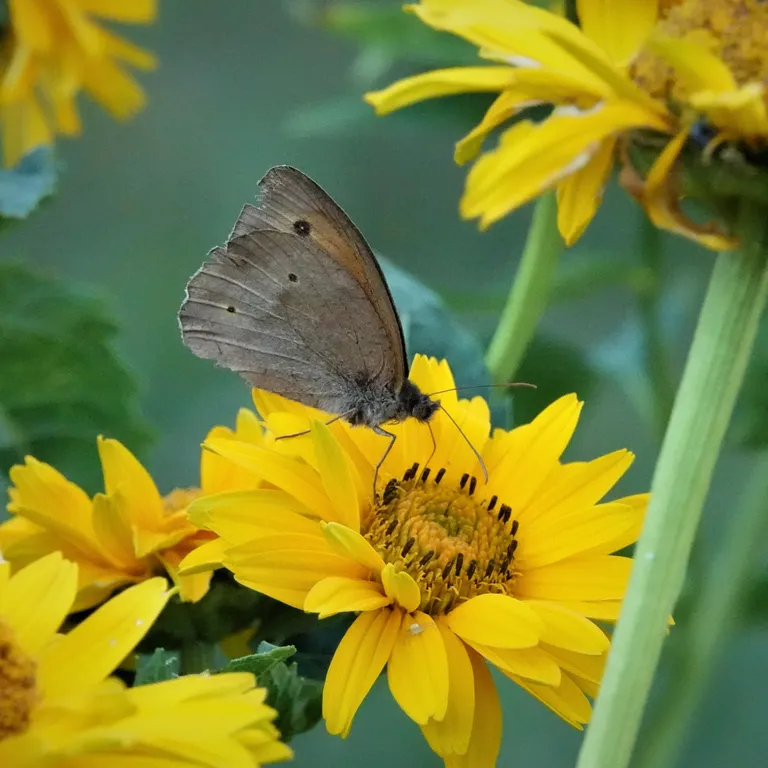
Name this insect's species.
Maniola jurtina
